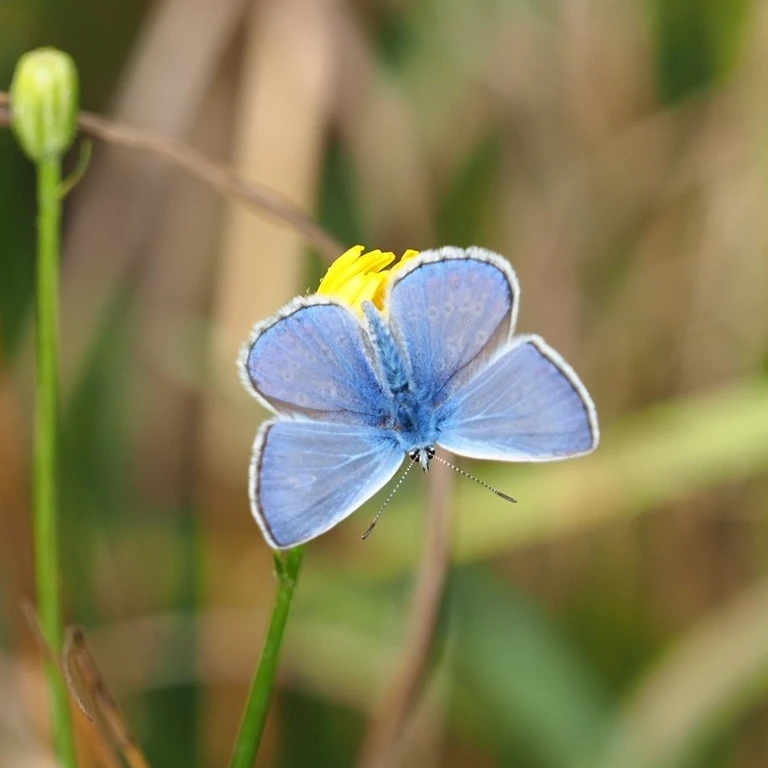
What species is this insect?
Polyommatus icarus
